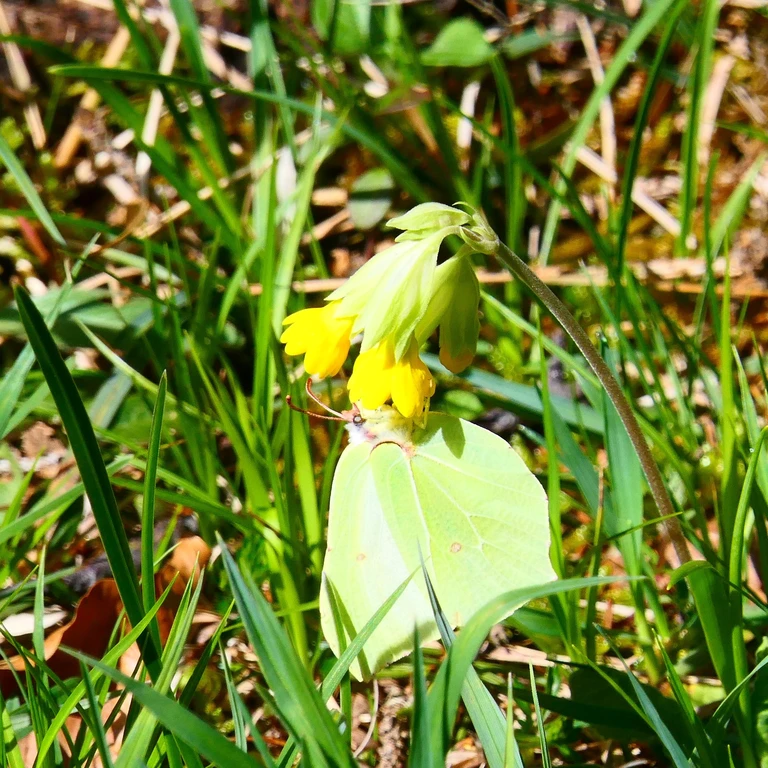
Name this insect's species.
Gonepteryx rhamni
